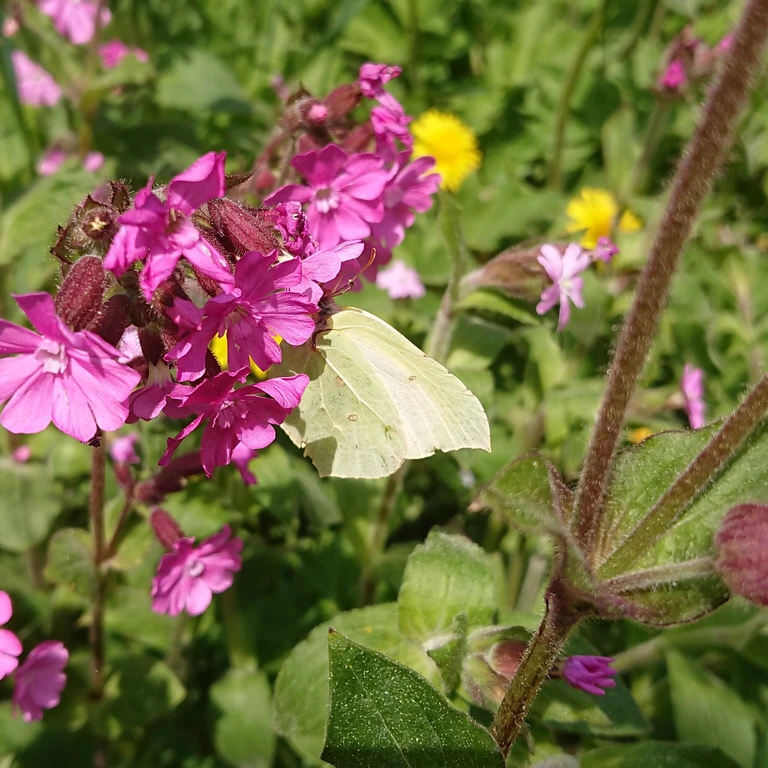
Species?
Gonepteryx rhamni
